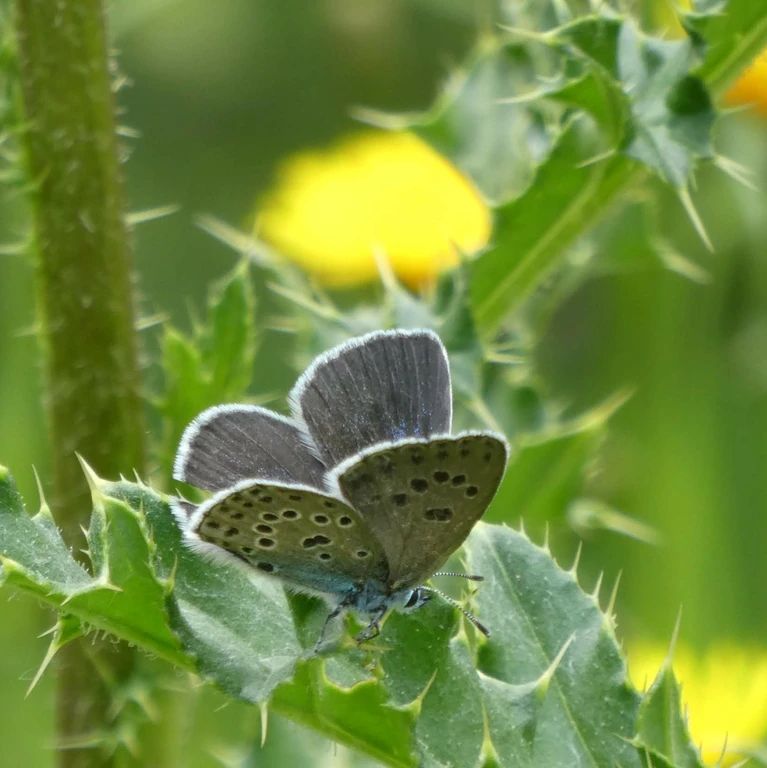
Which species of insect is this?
Phengaris arion (also Maculinea arion)
